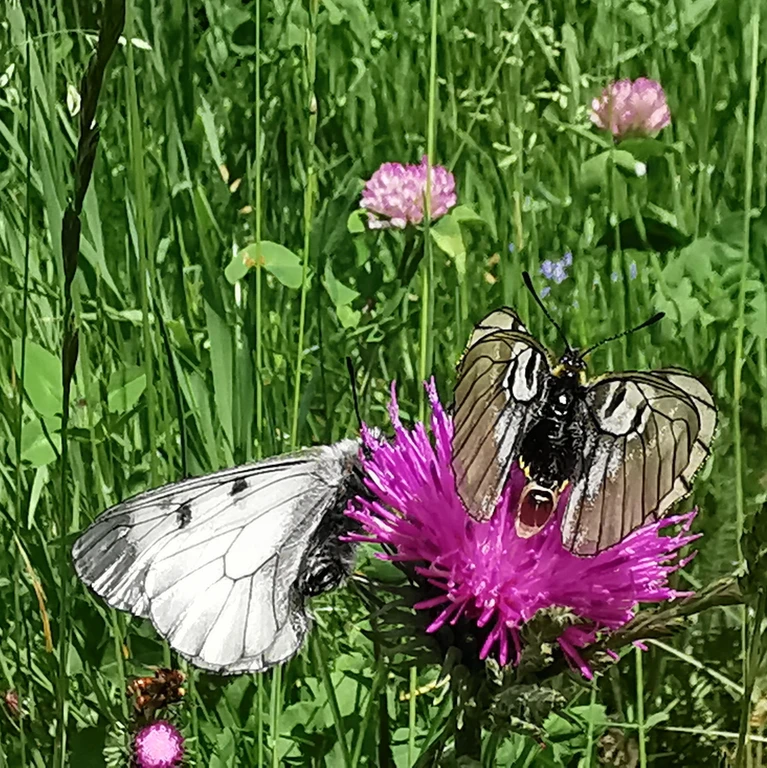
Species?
Parnassius mnemosyne
